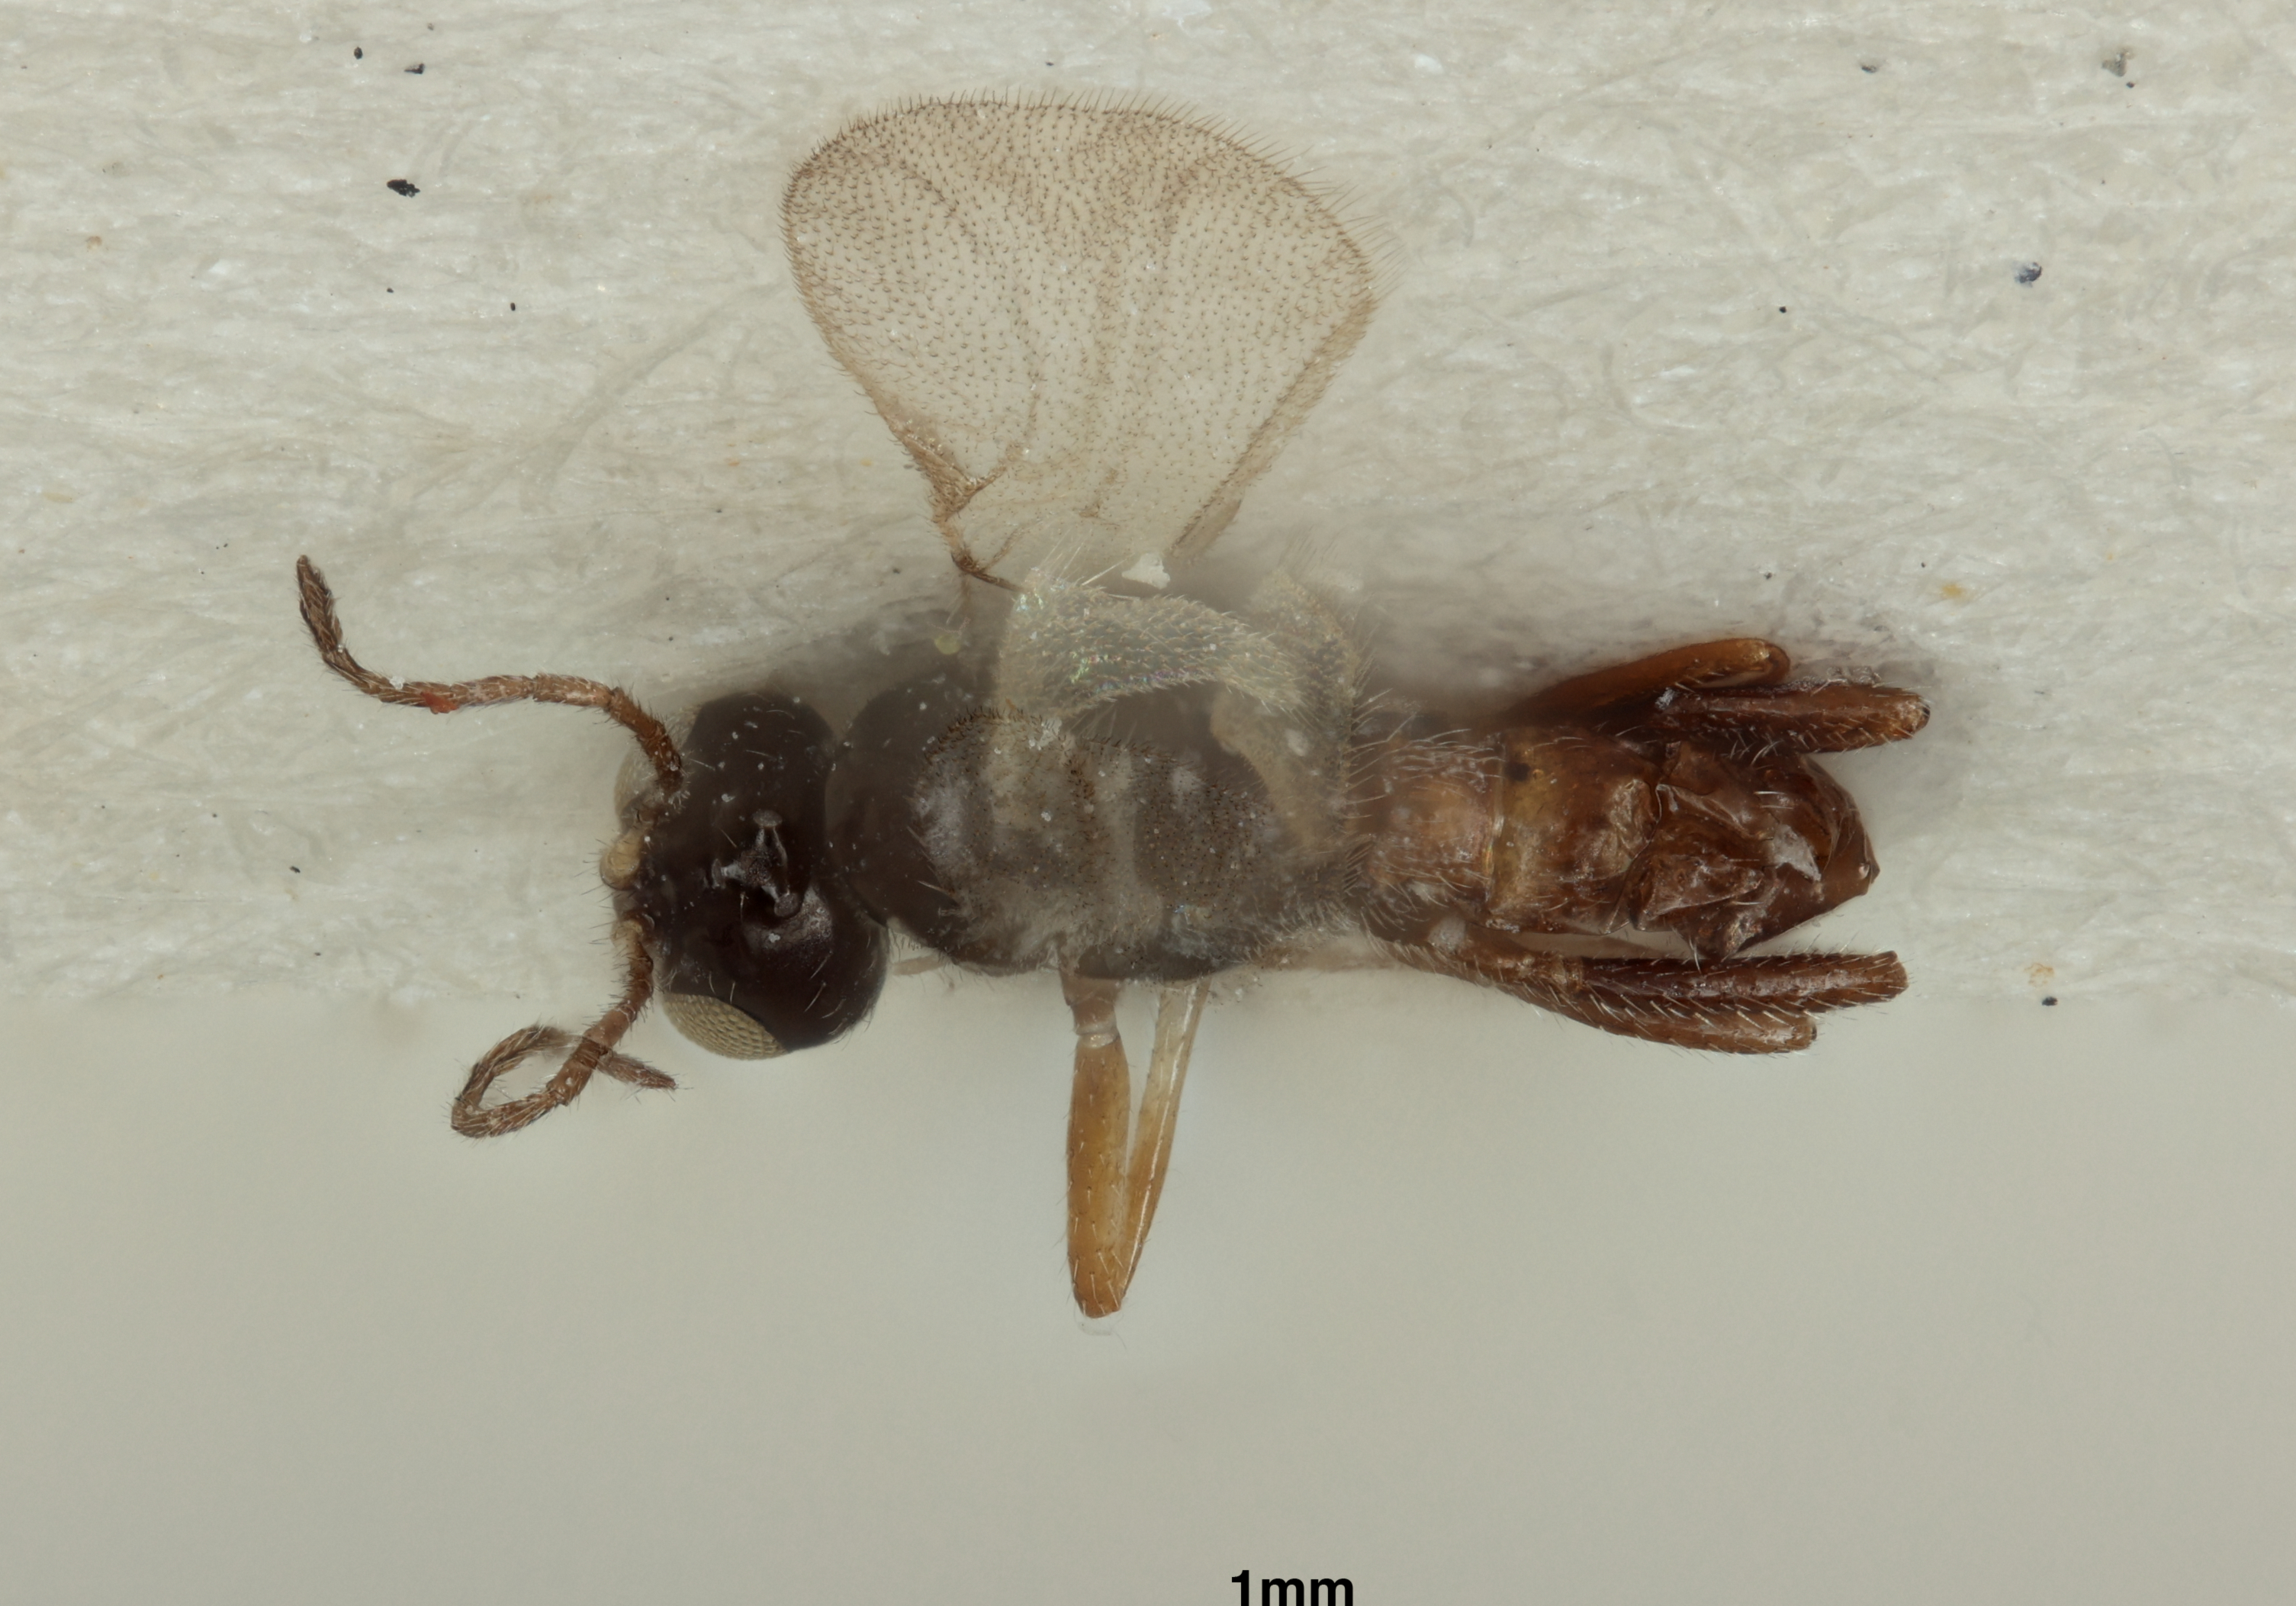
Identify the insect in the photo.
Praon artemisicola
